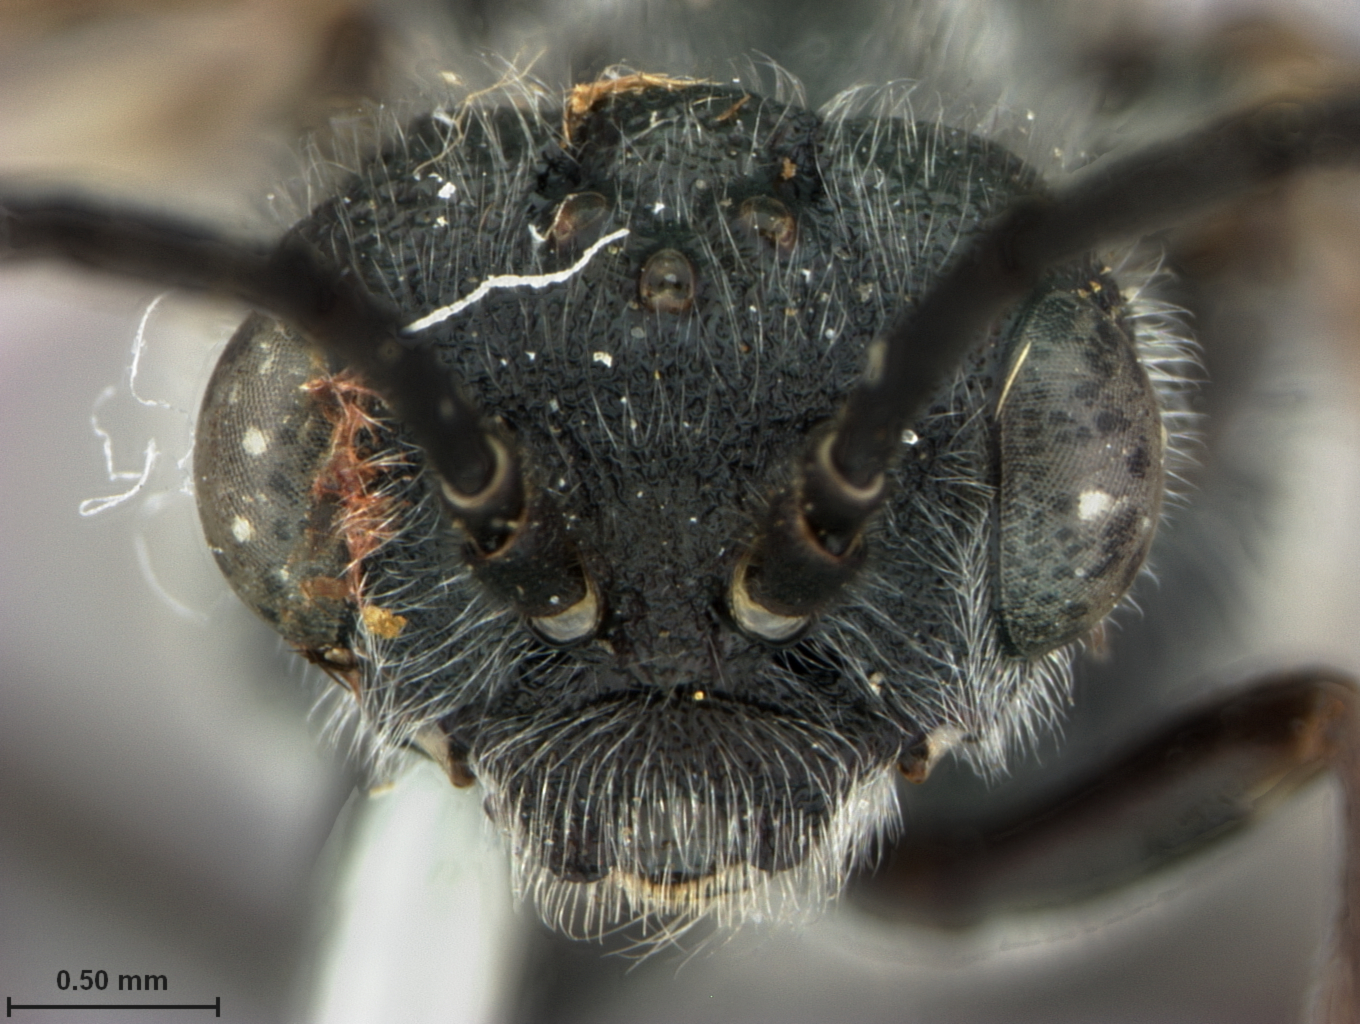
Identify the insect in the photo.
Dolerus konowi
